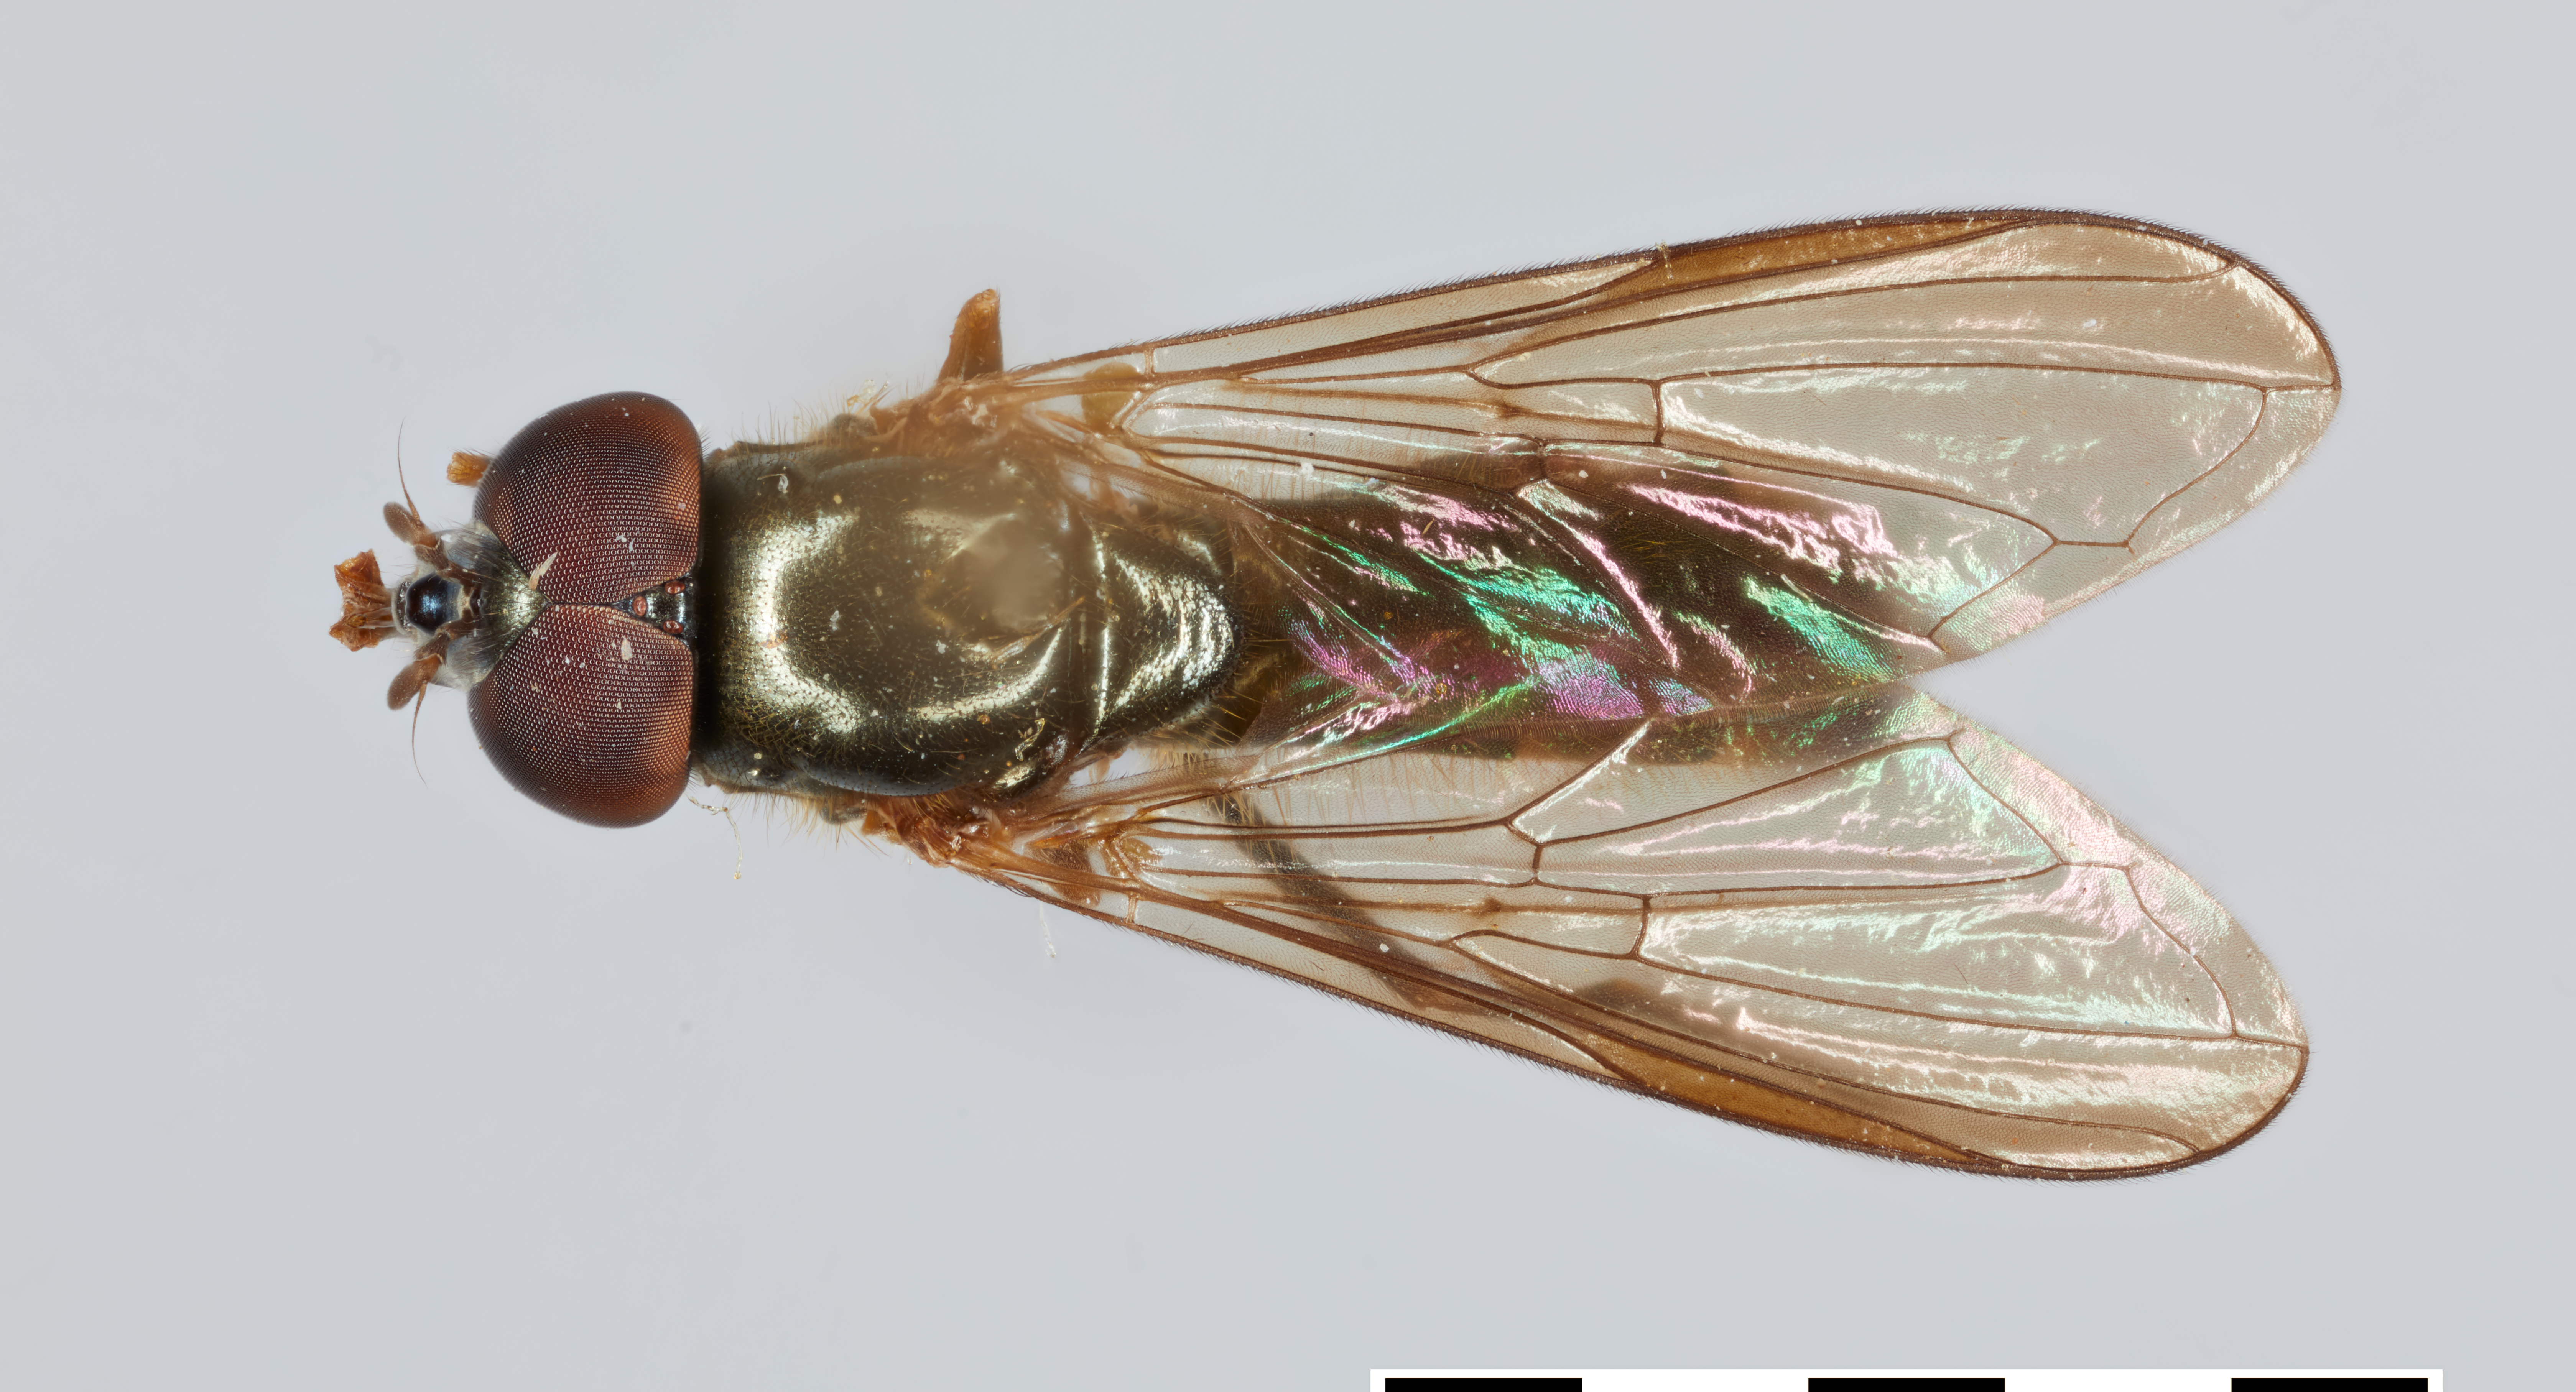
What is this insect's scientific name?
Afrostoma quadripunctatum
